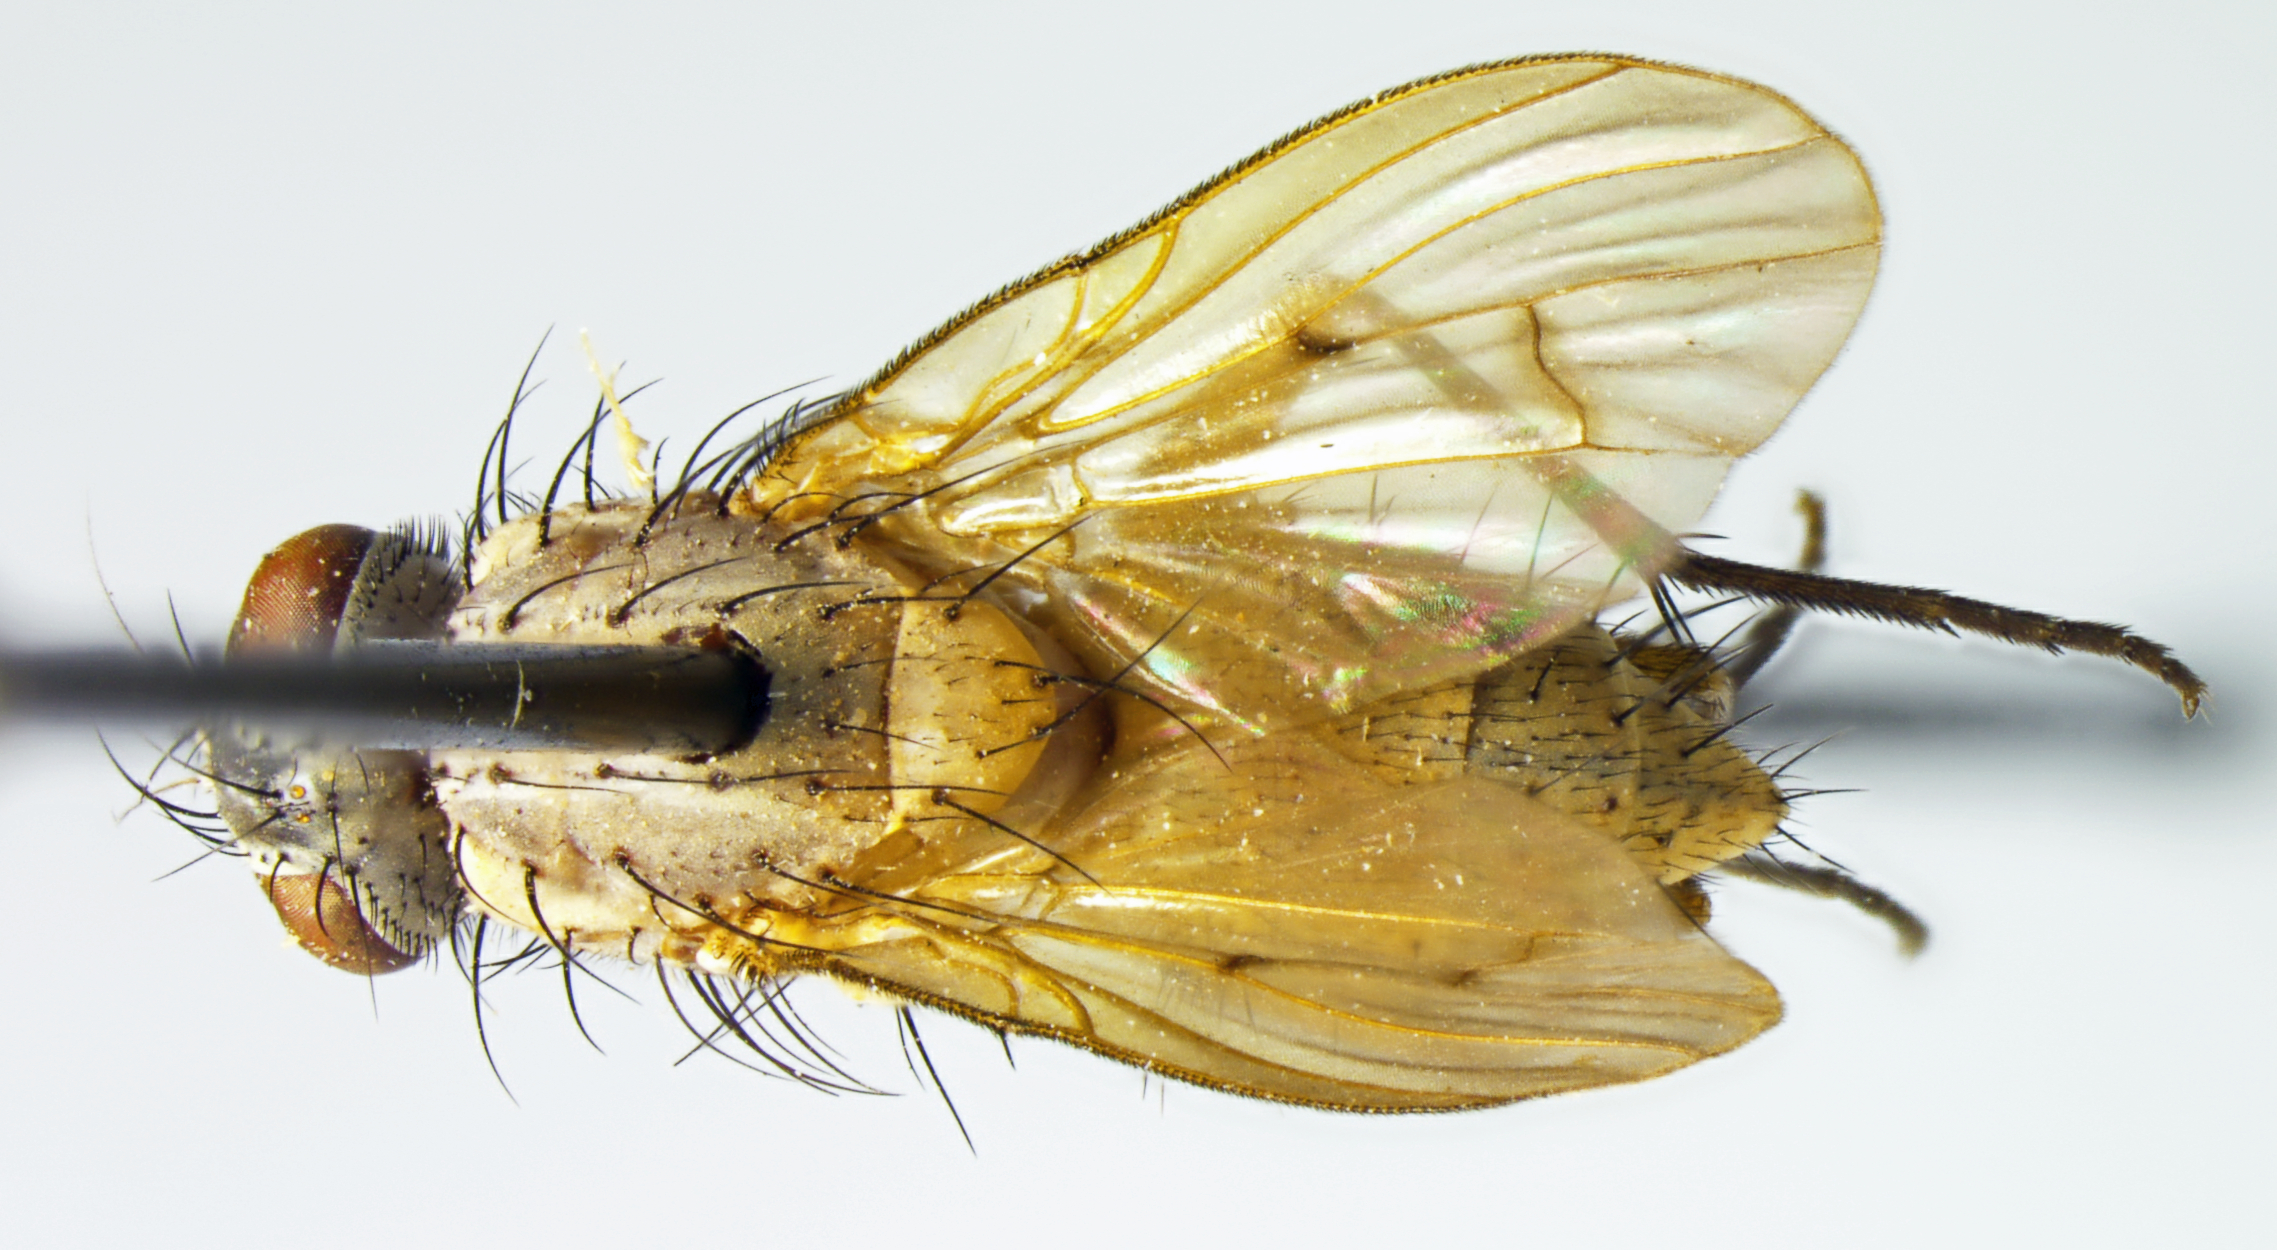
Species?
Helina acrinis
